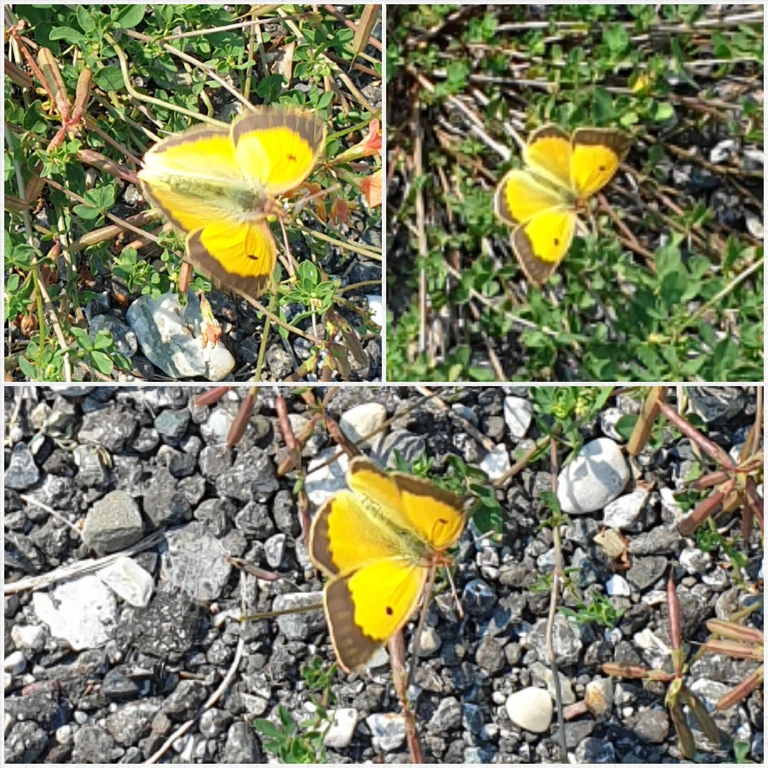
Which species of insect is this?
Colias croceus
